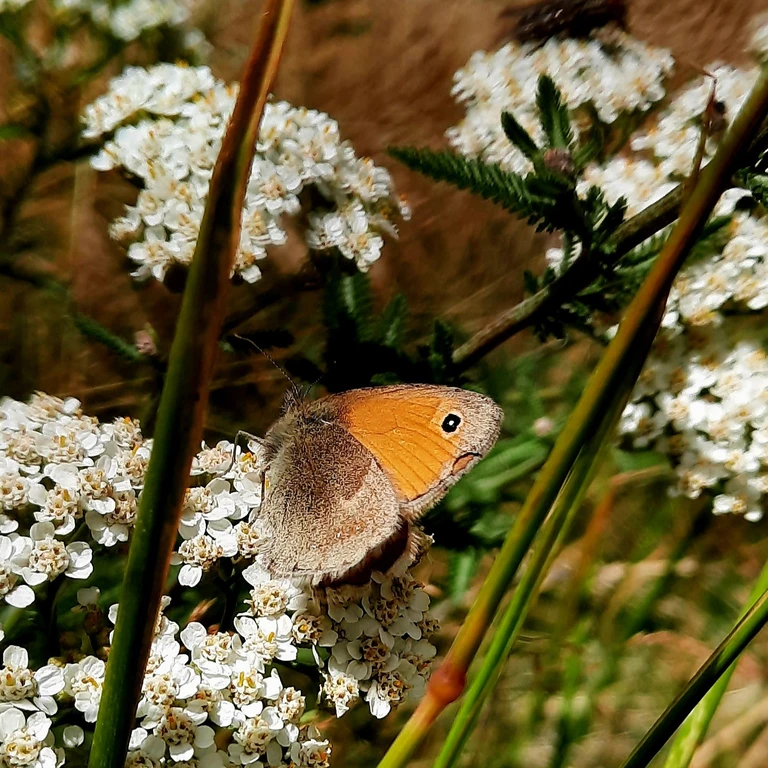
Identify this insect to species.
Coenonympha pamphilus
